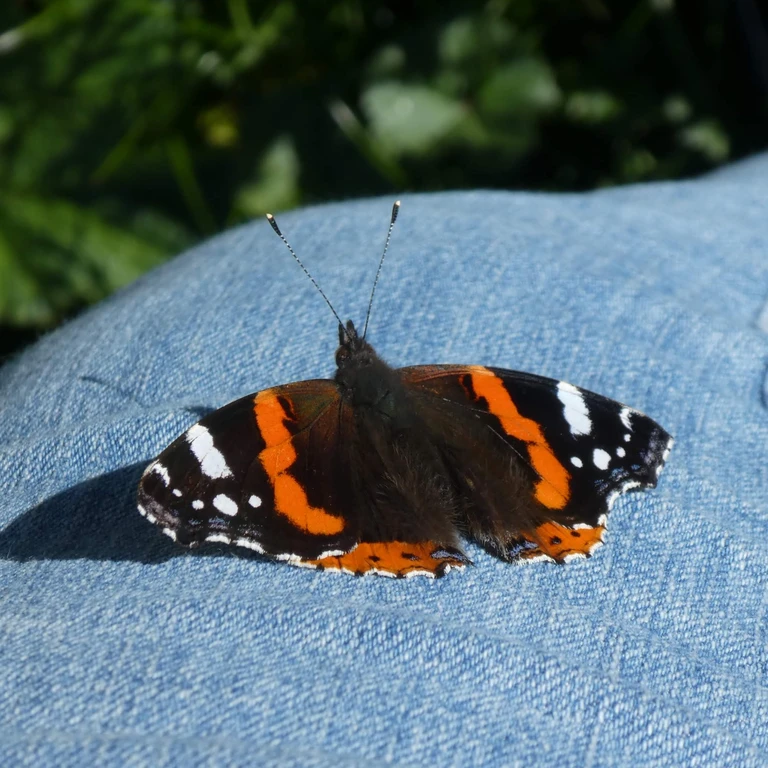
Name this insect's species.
Vanessa atalanta
